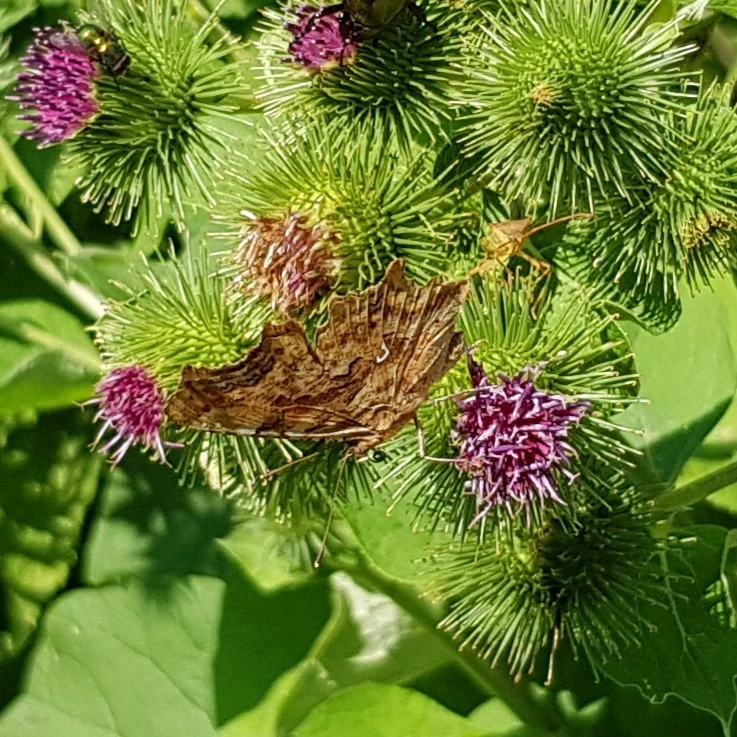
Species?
Polygonia c-album
